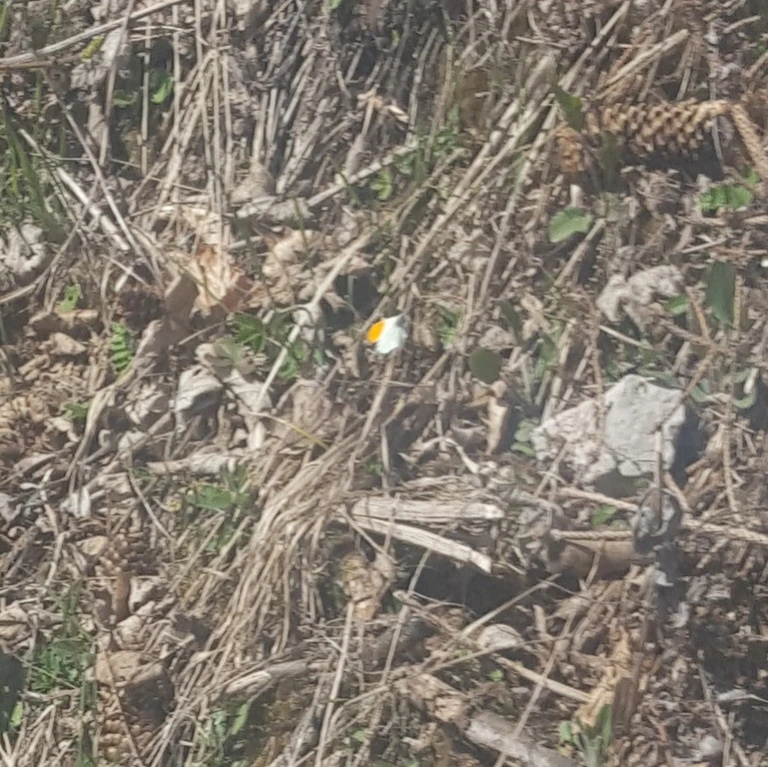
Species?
Anthocharis cardamines
